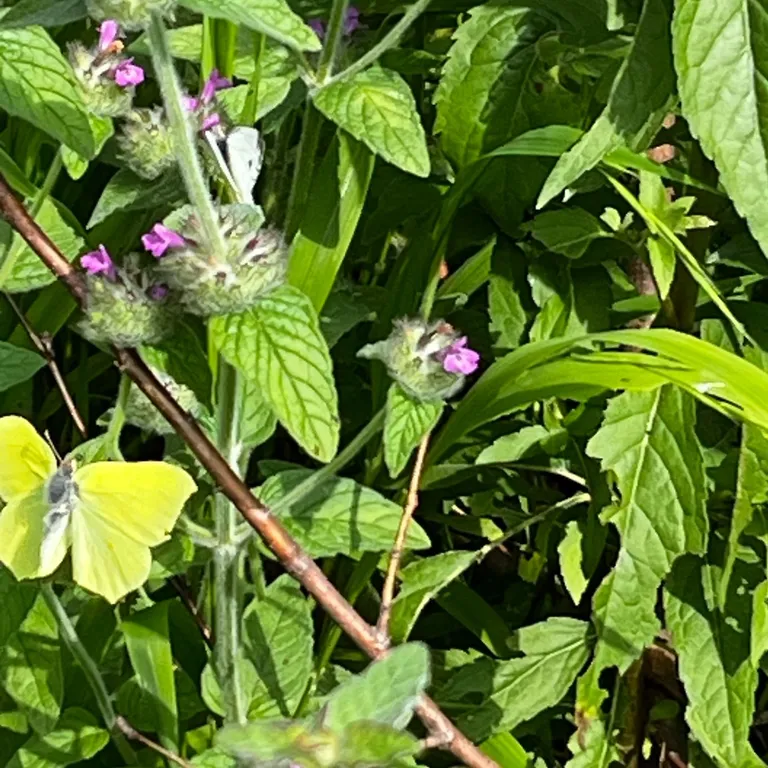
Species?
Gonepteryx rhamni
